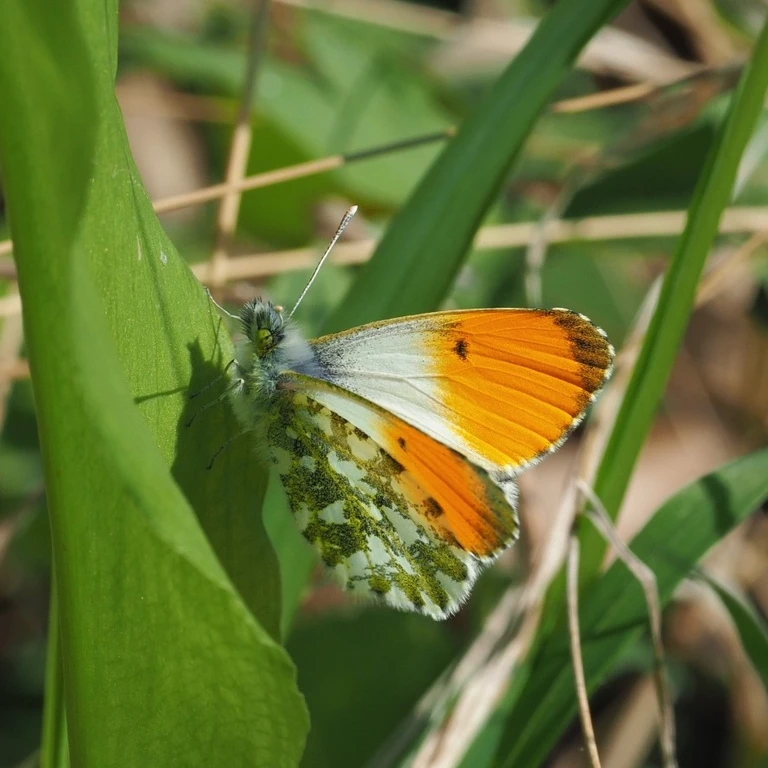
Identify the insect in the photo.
Anthocharis cardamines
